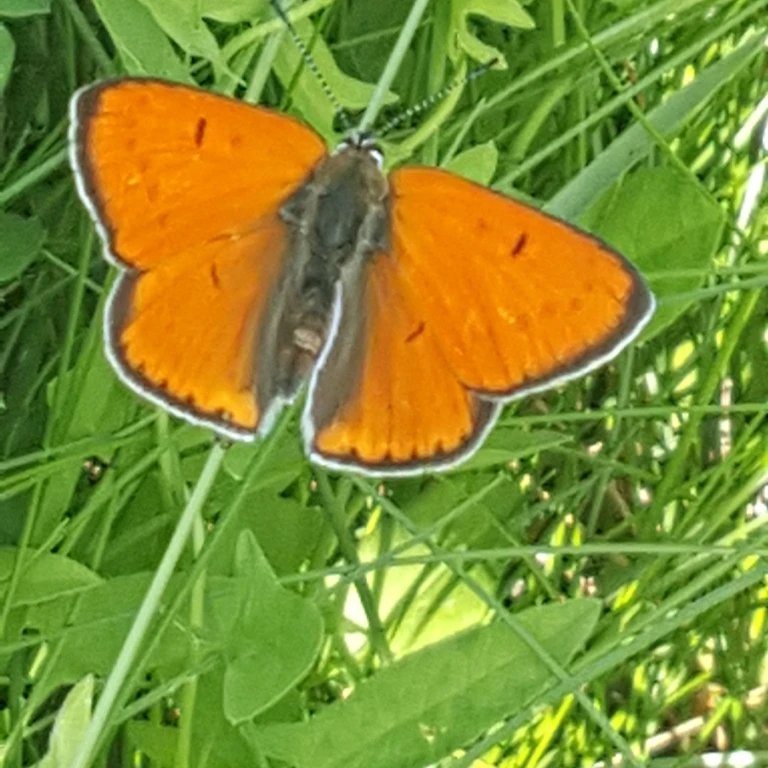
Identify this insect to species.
Lycaena dispar
